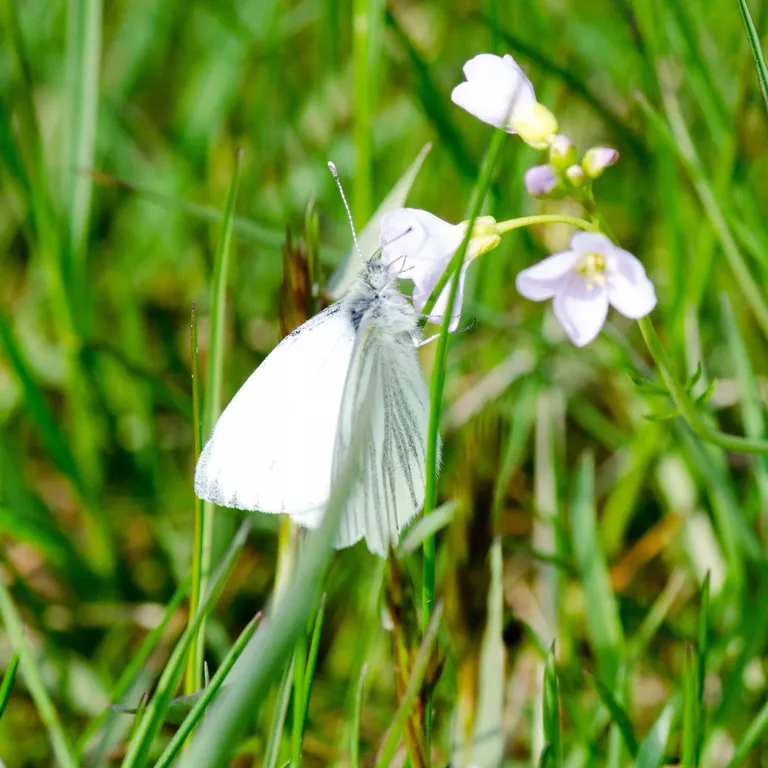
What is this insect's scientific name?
Pieris napi
